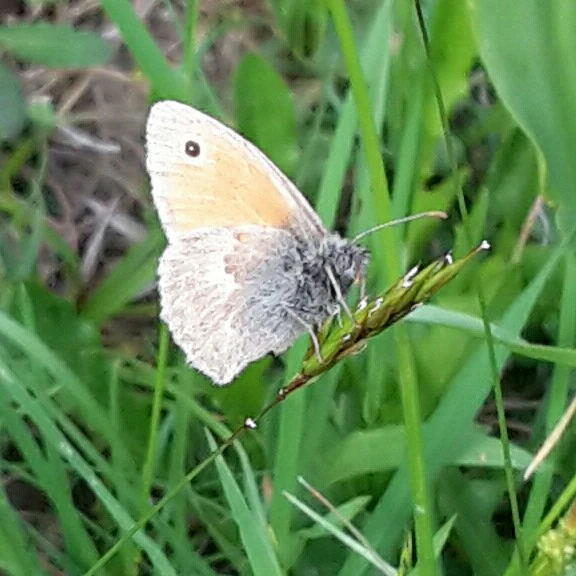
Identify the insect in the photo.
Coenonympha pamphilus
